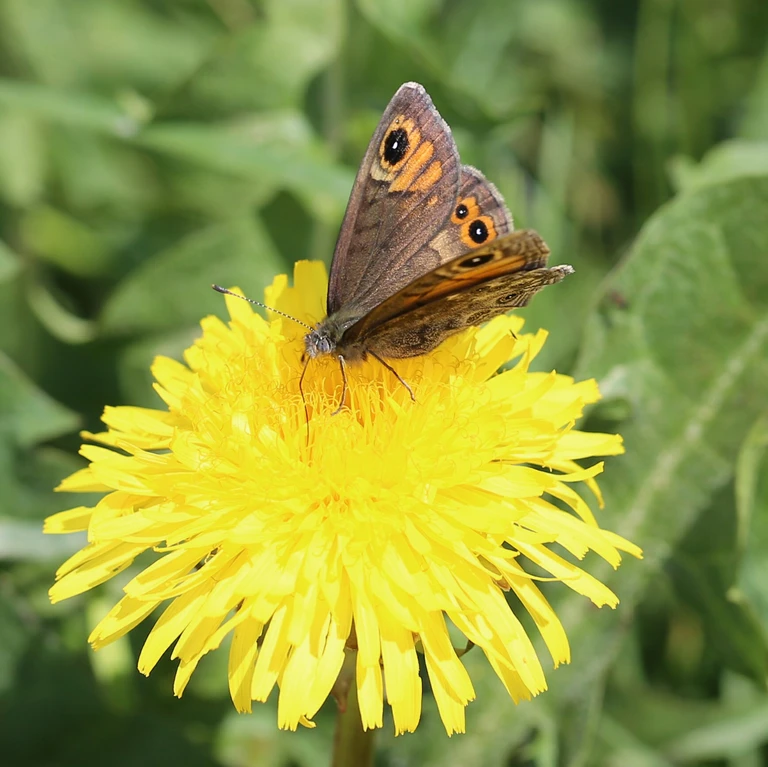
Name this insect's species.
Lasiommata petropolitana (also Pararge petropolitana)
